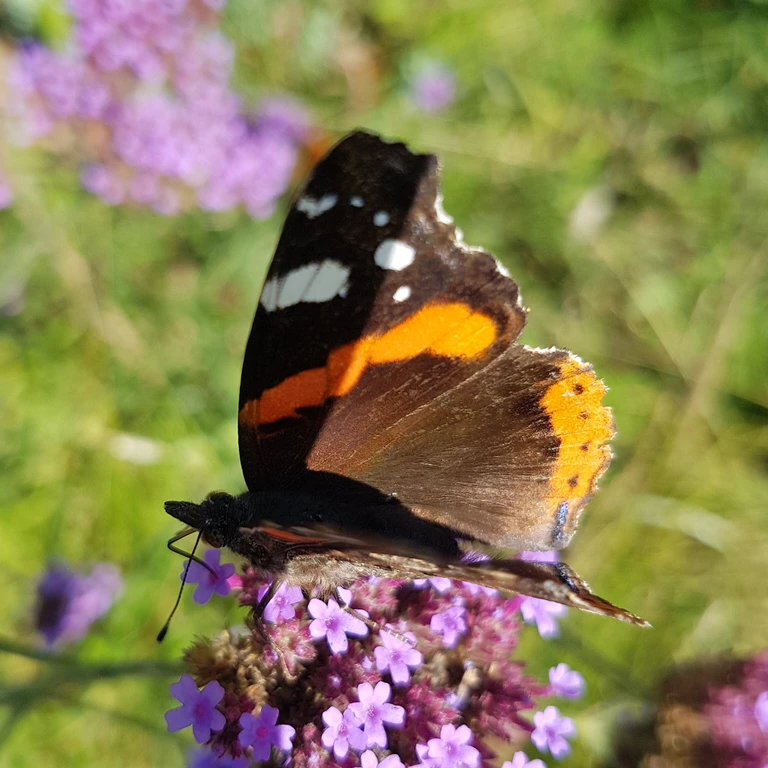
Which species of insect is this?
Vanessa atalanta
